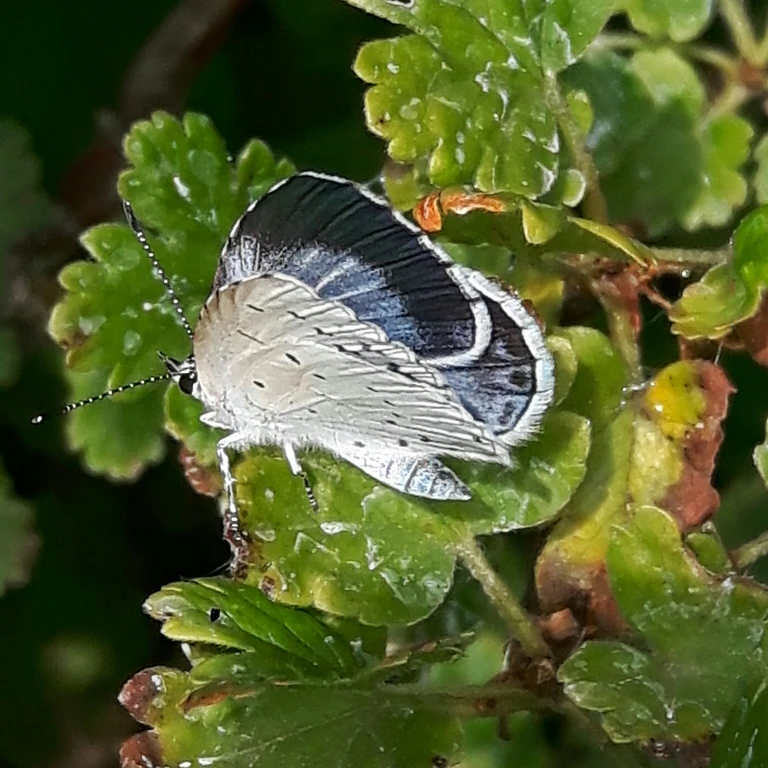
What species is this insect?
Celastrina argiolus
